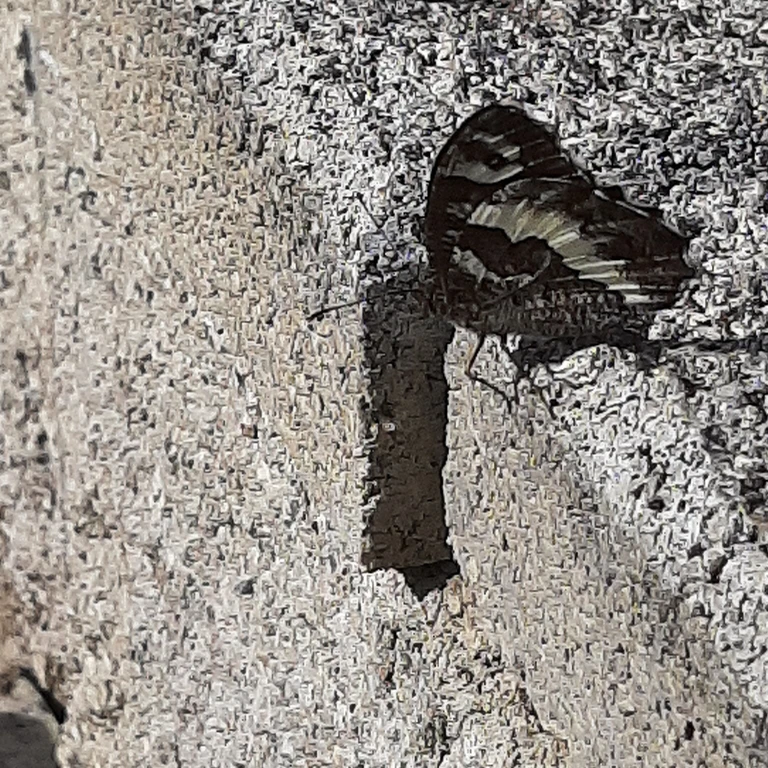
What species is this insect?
Brintesia circe
